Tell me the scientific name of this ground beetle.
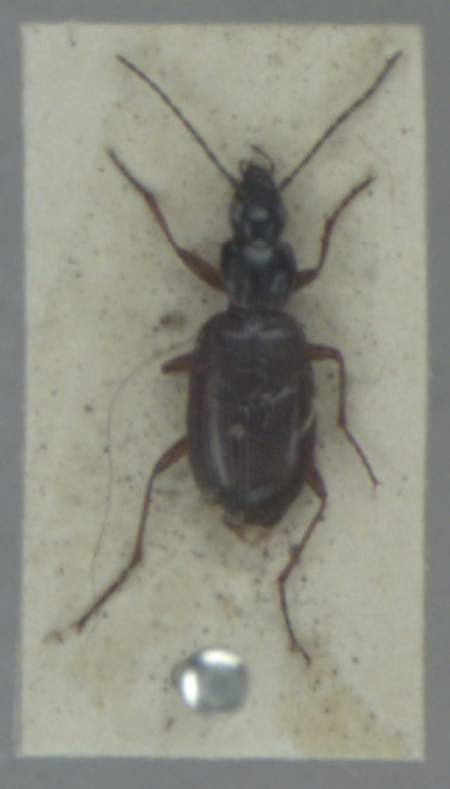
Agonum thoreyi
